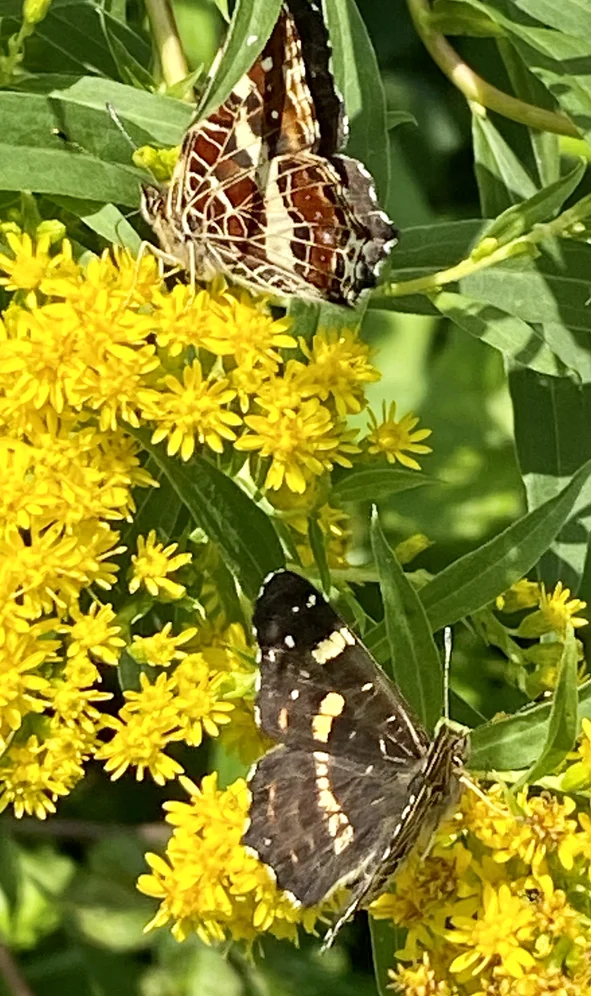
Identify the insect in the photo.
Araschnia levana
